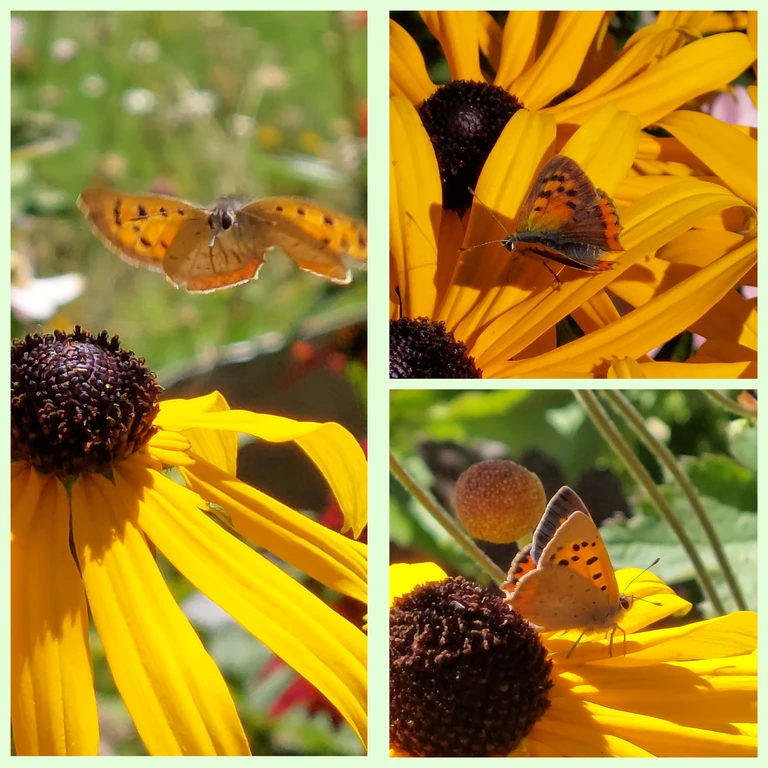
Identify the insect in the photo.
Lycaena phlaeas
